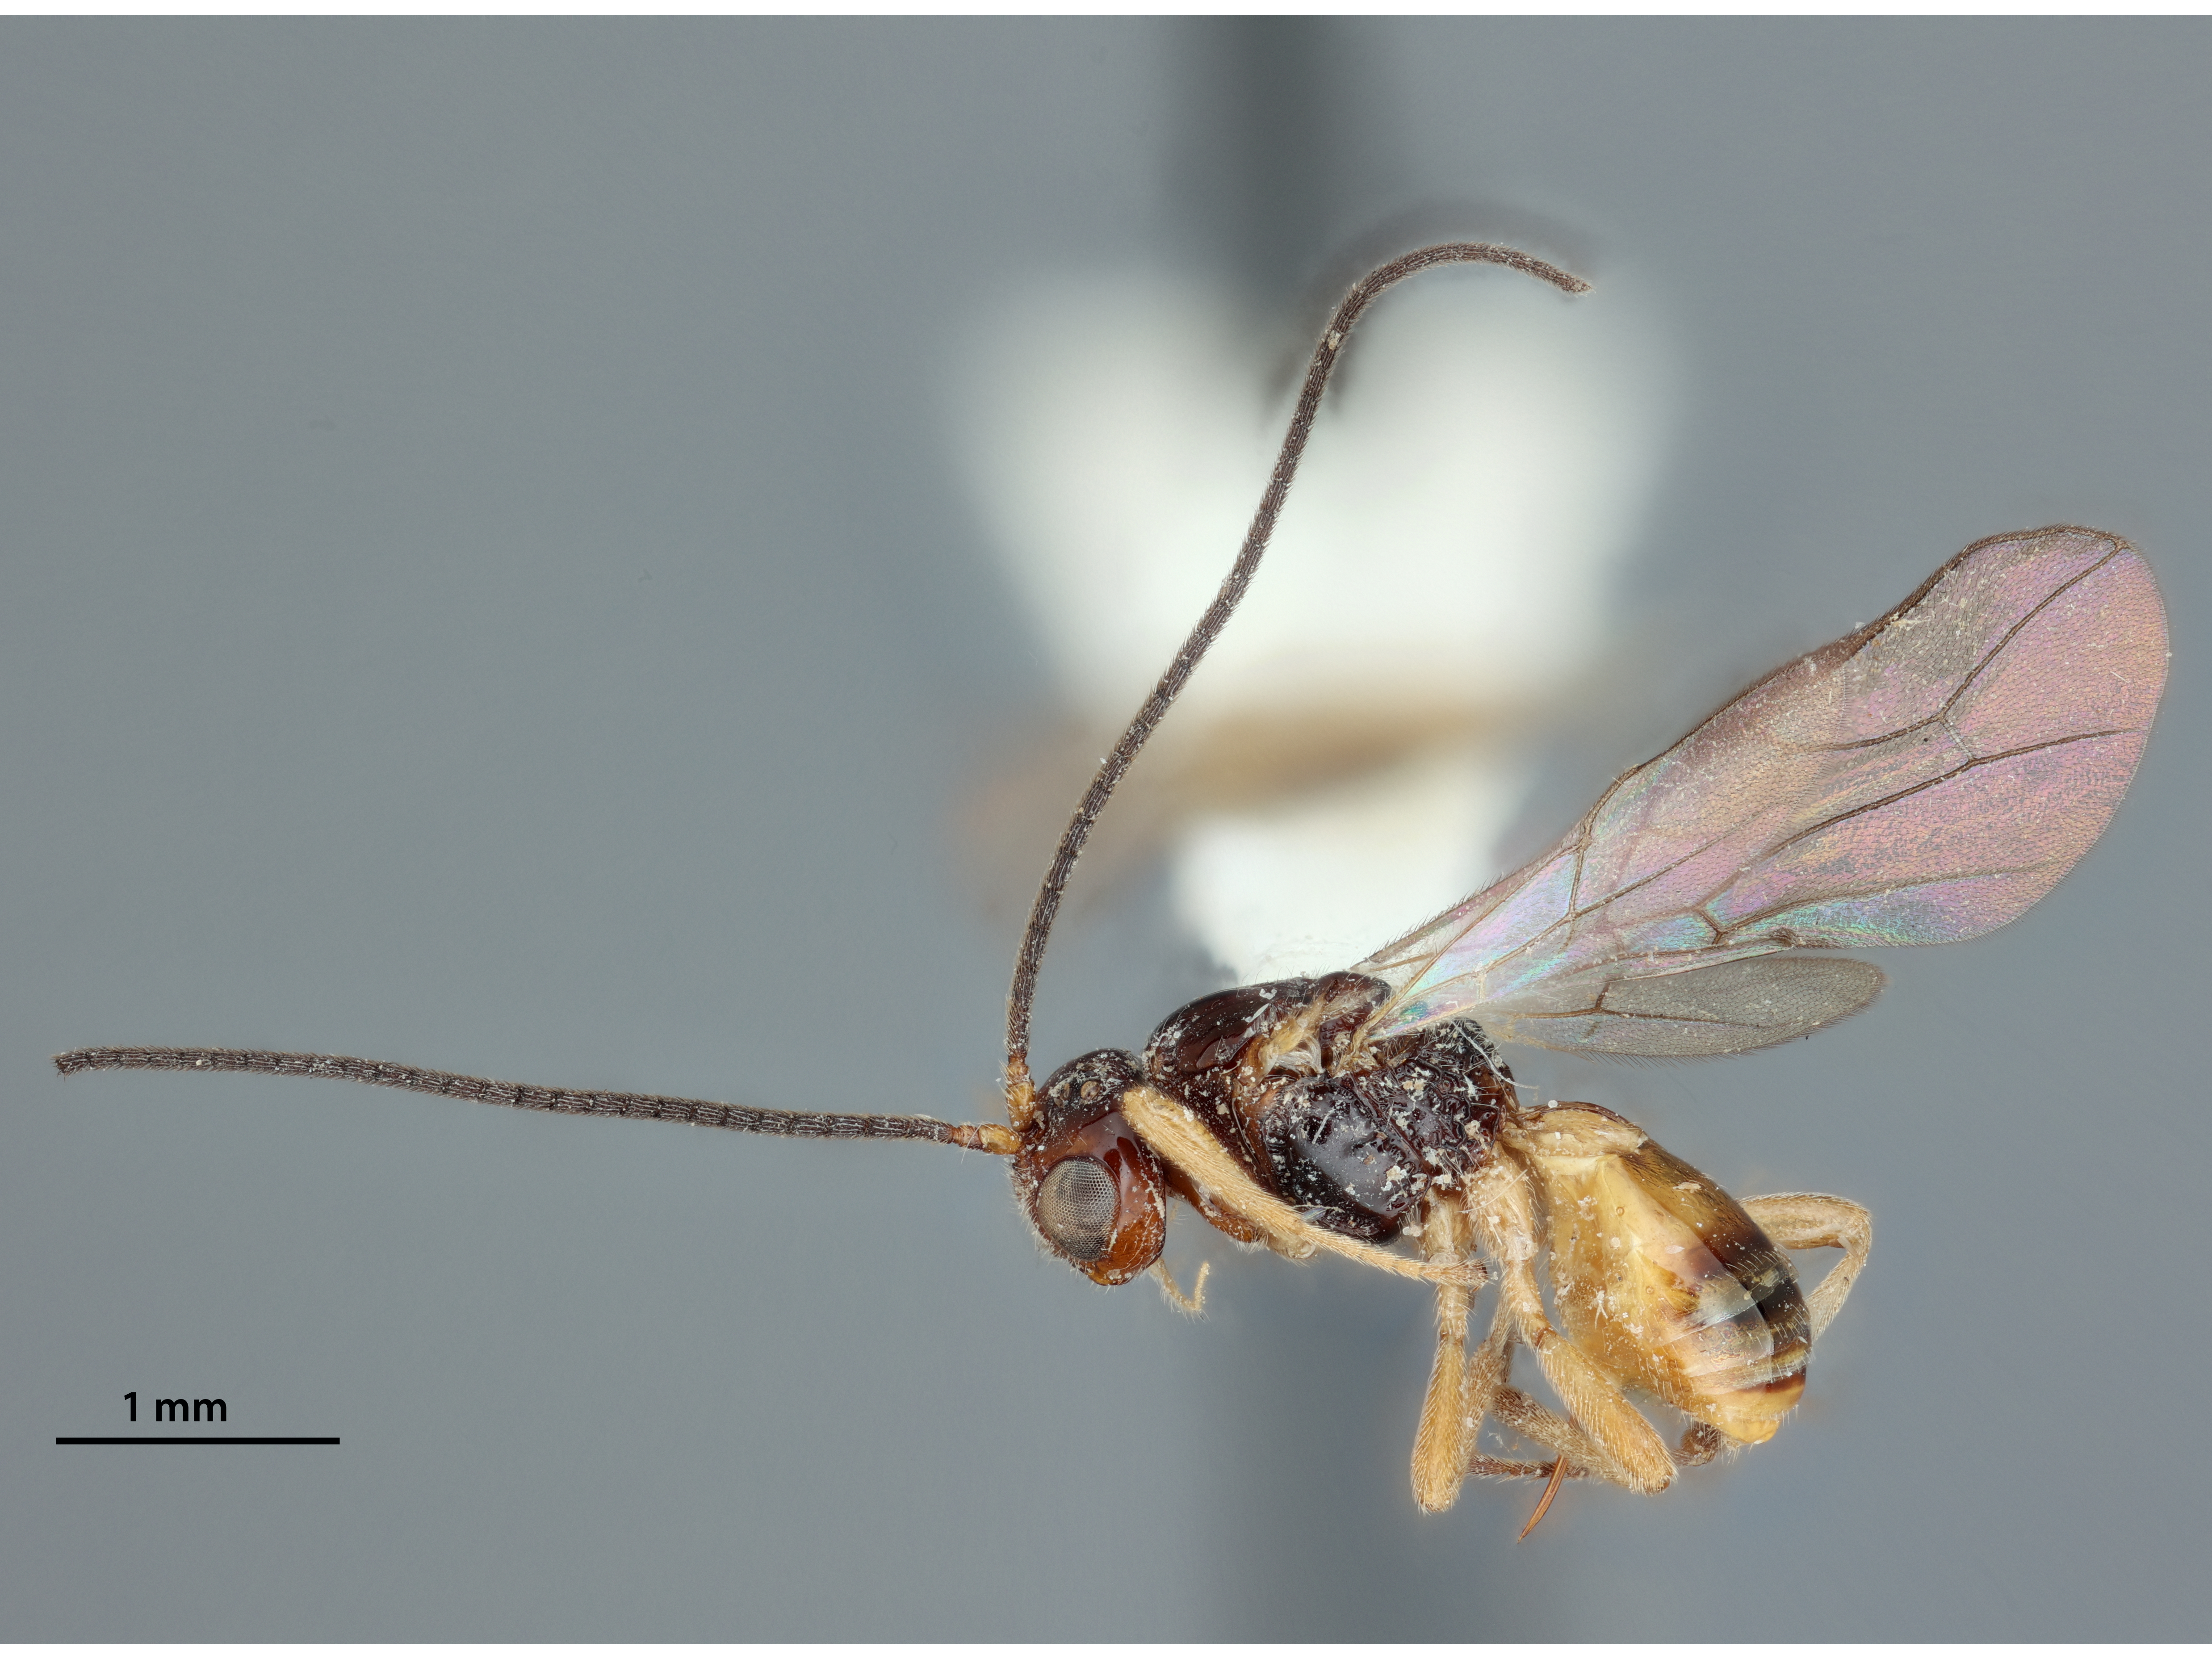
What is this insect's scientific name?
Opius elsalvadorensis
